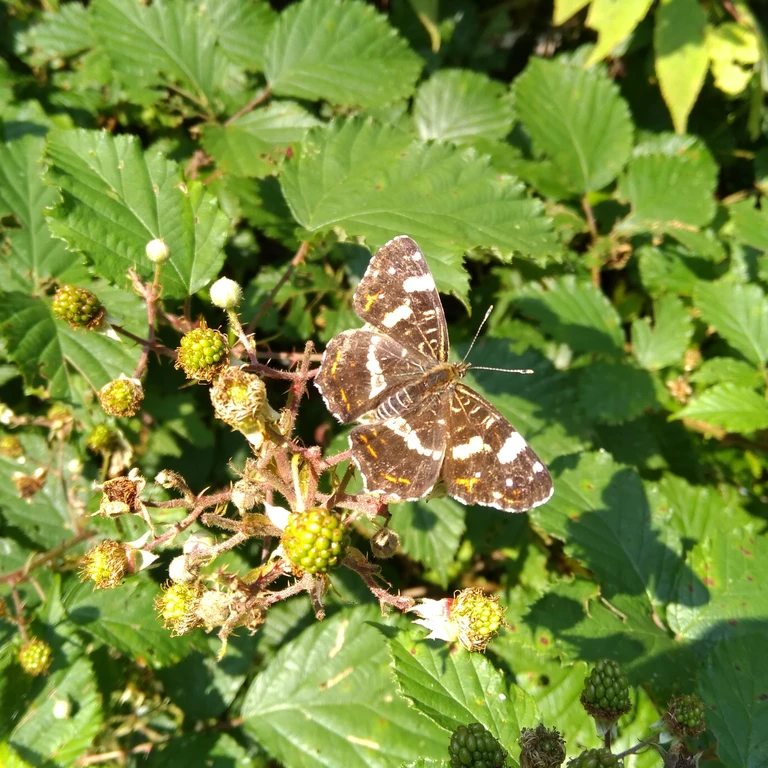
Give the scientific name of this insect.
Araschnia levana
